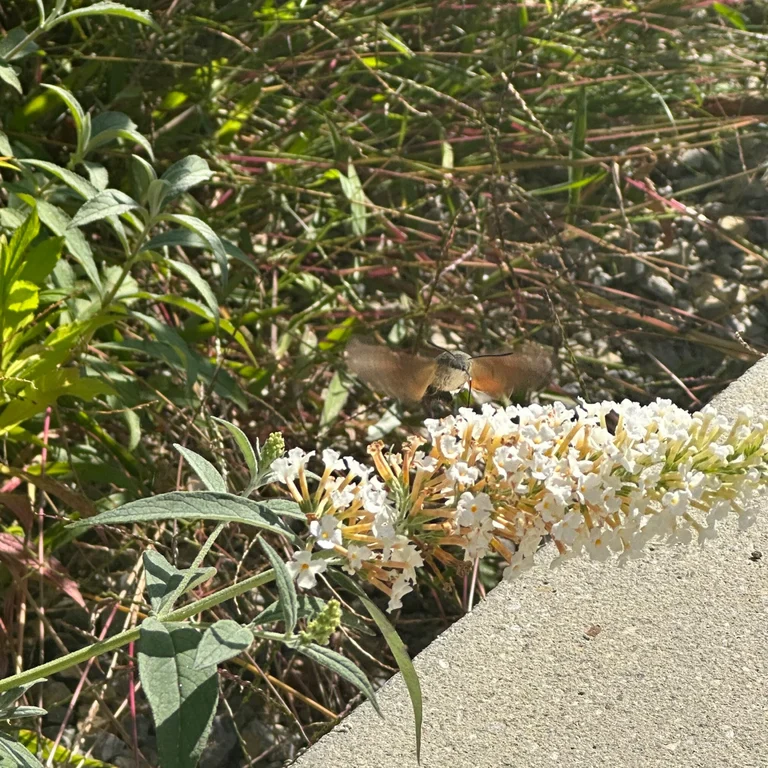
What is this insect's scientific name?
Macroglossum stellatarum
